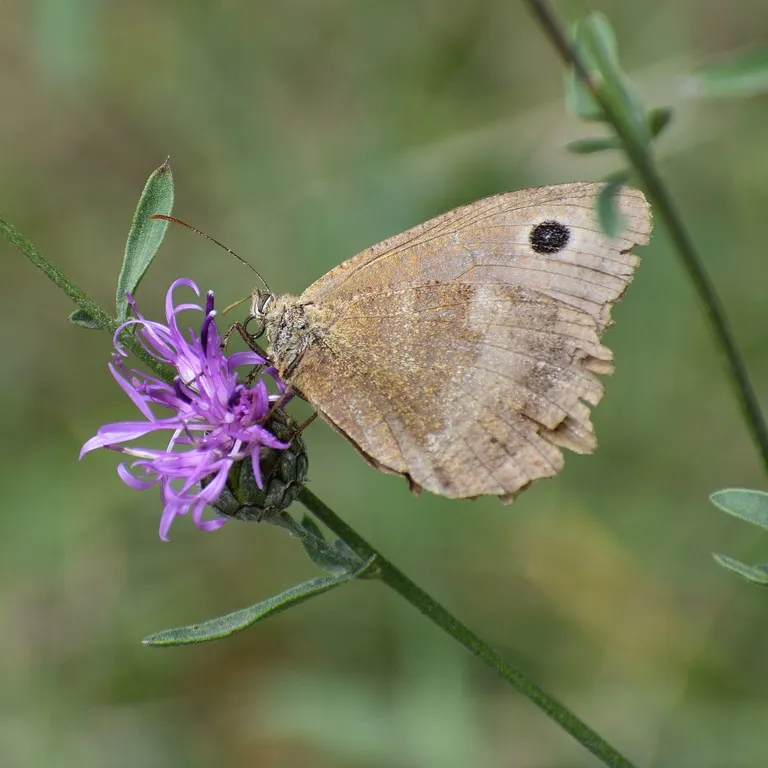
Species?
Minois dryas
